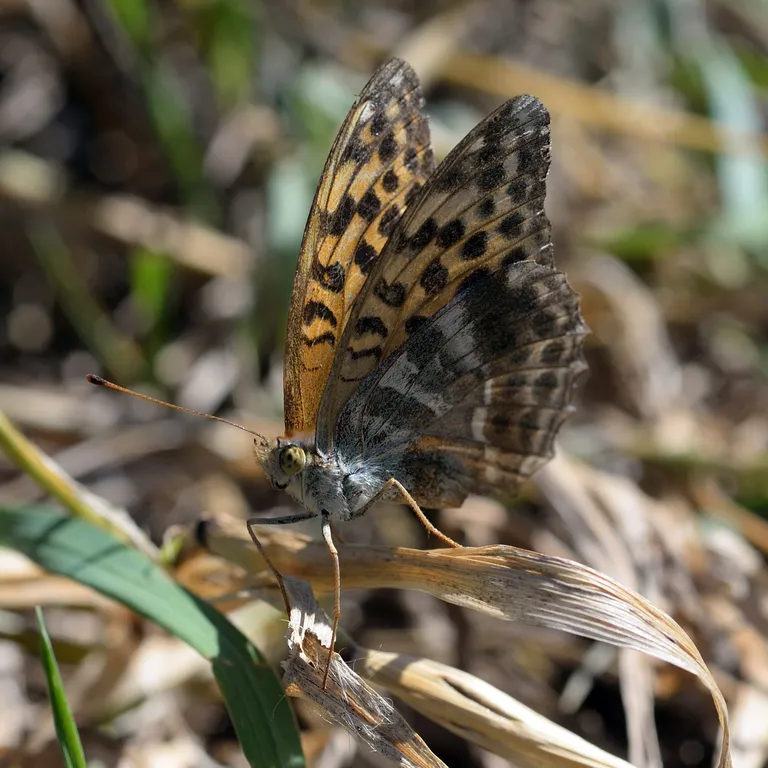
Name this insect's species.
Argynnis paphia
